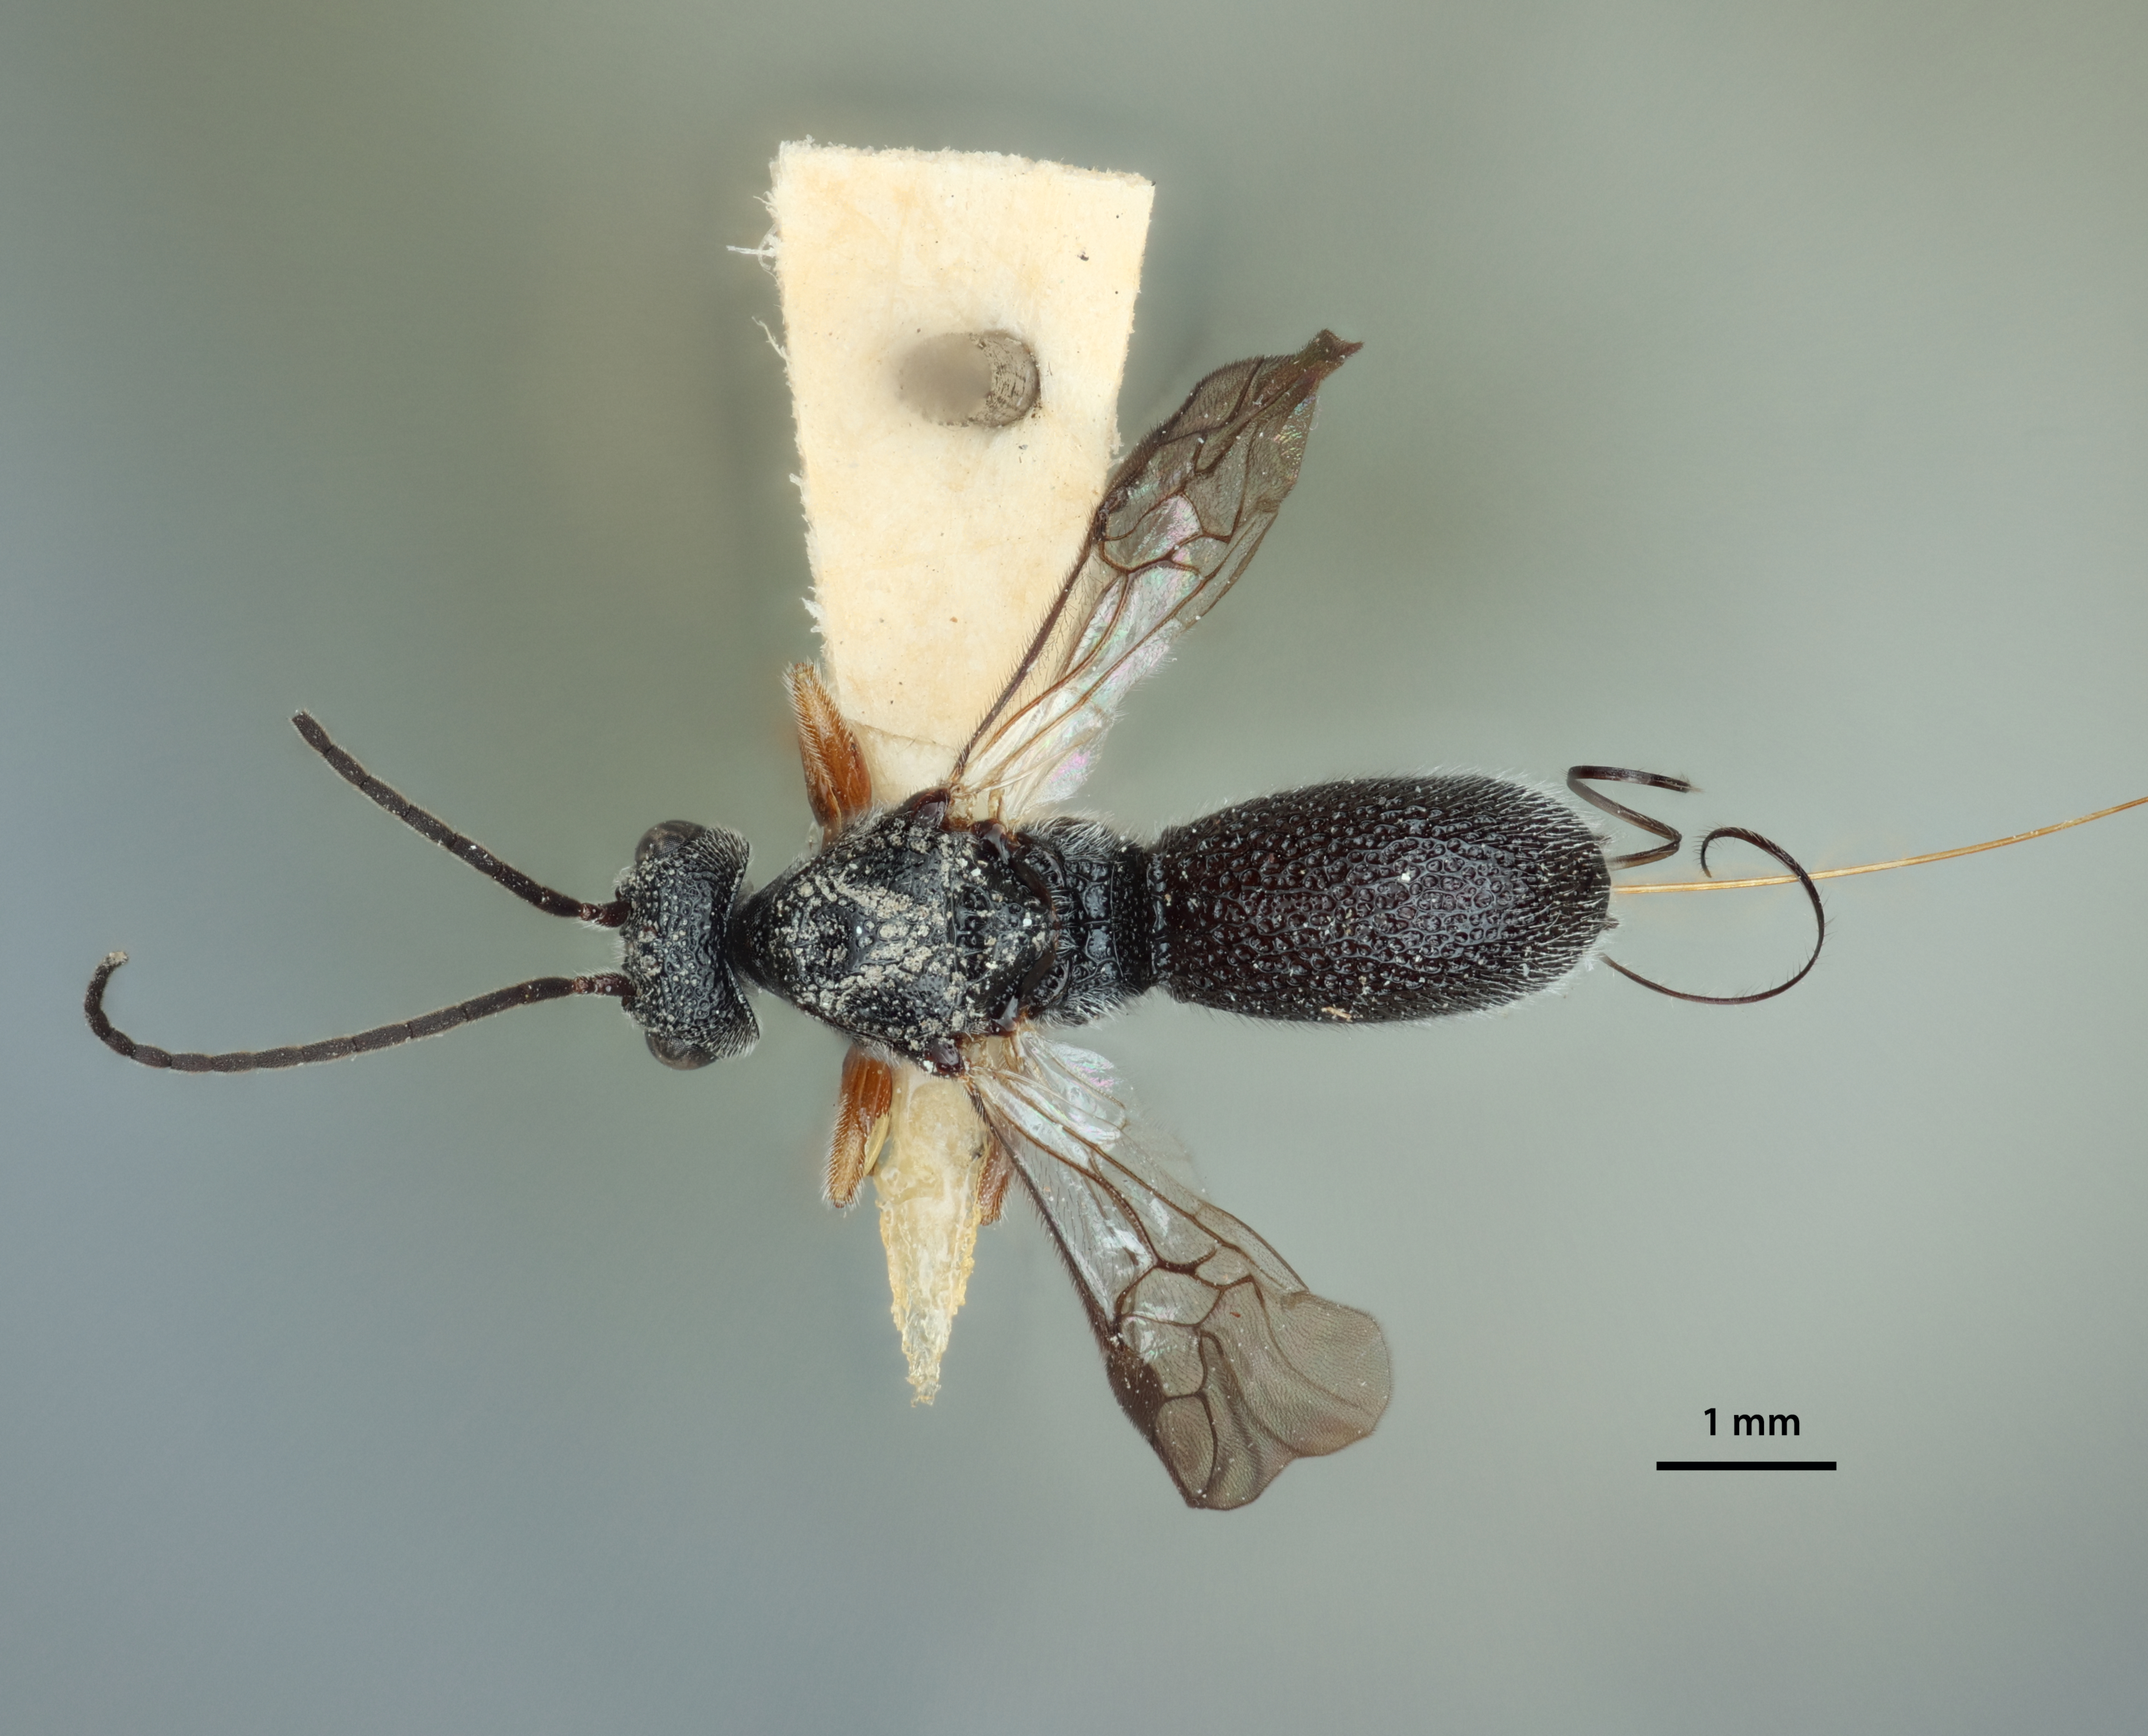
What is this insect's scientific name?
Urosigalphus hondurensis
